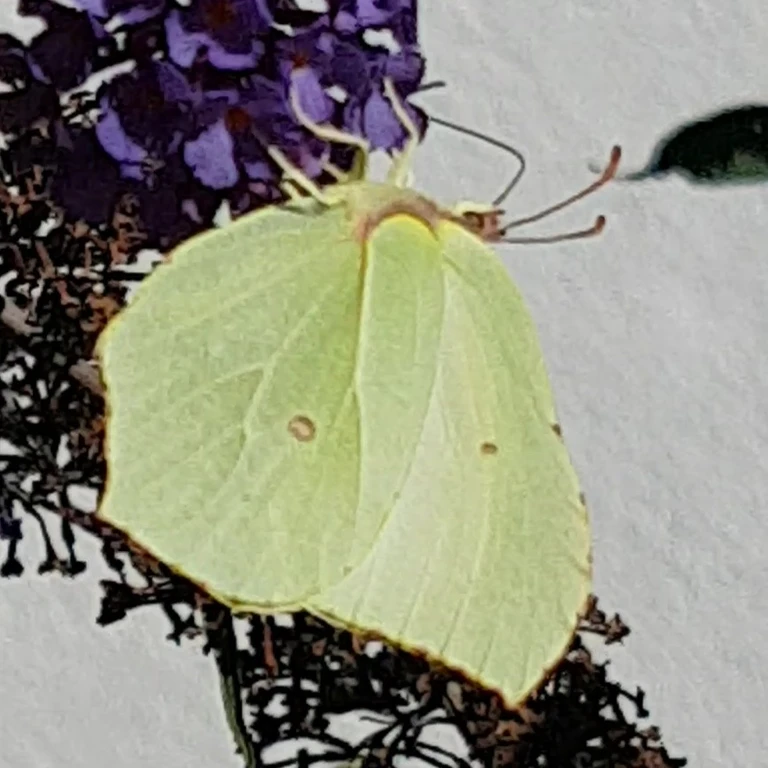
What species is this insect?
Gonepteryx rhamni
